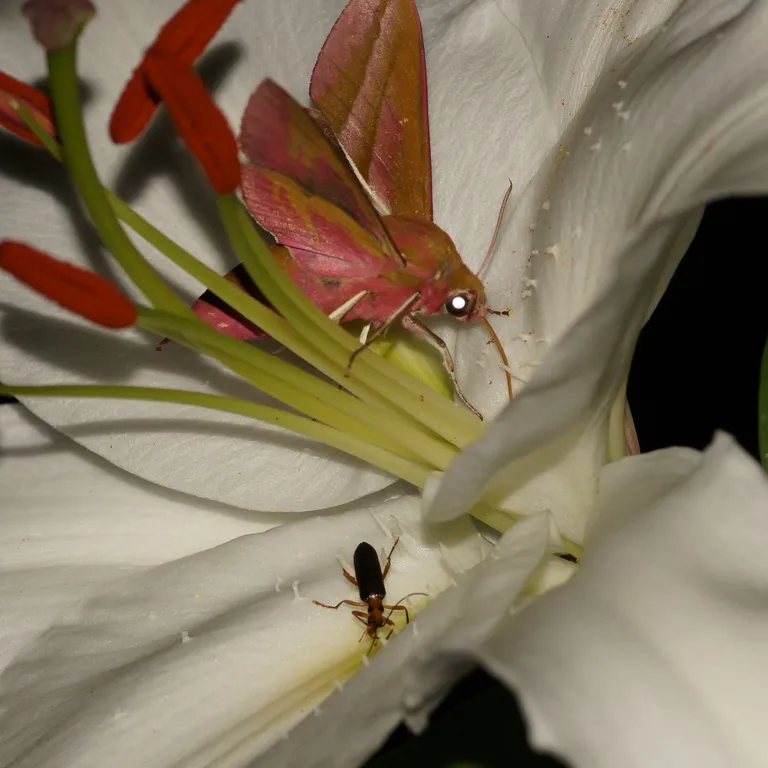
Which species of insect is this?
Deilephila elpenor
